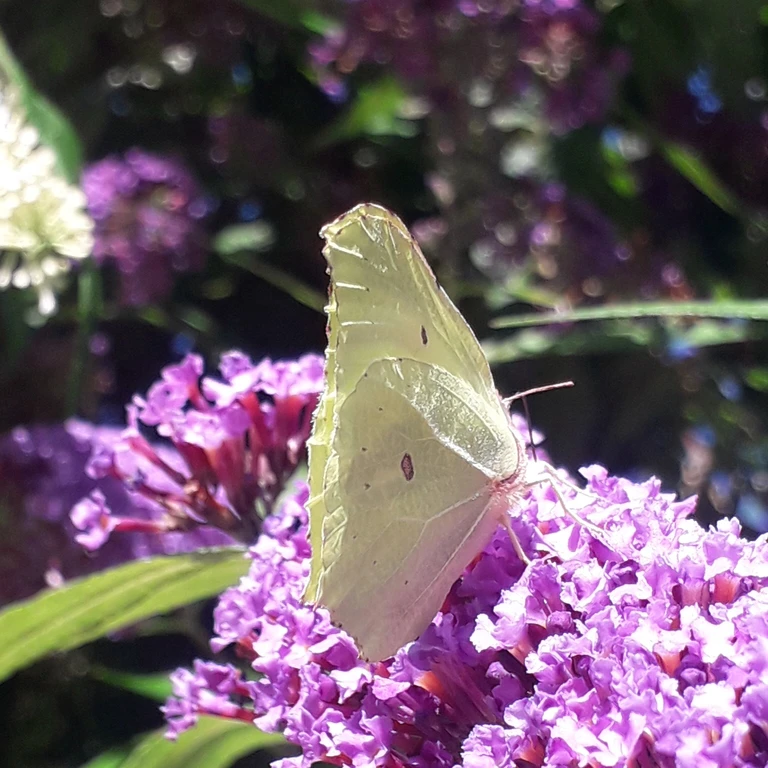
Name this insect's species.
Gonepteryx rhamni
